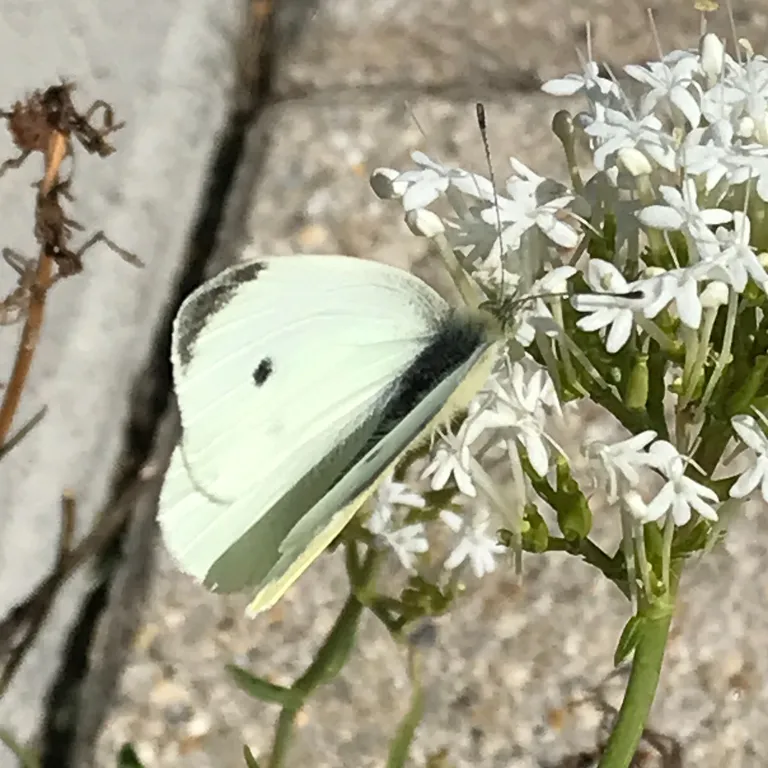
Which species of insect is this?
Pieris rapae
